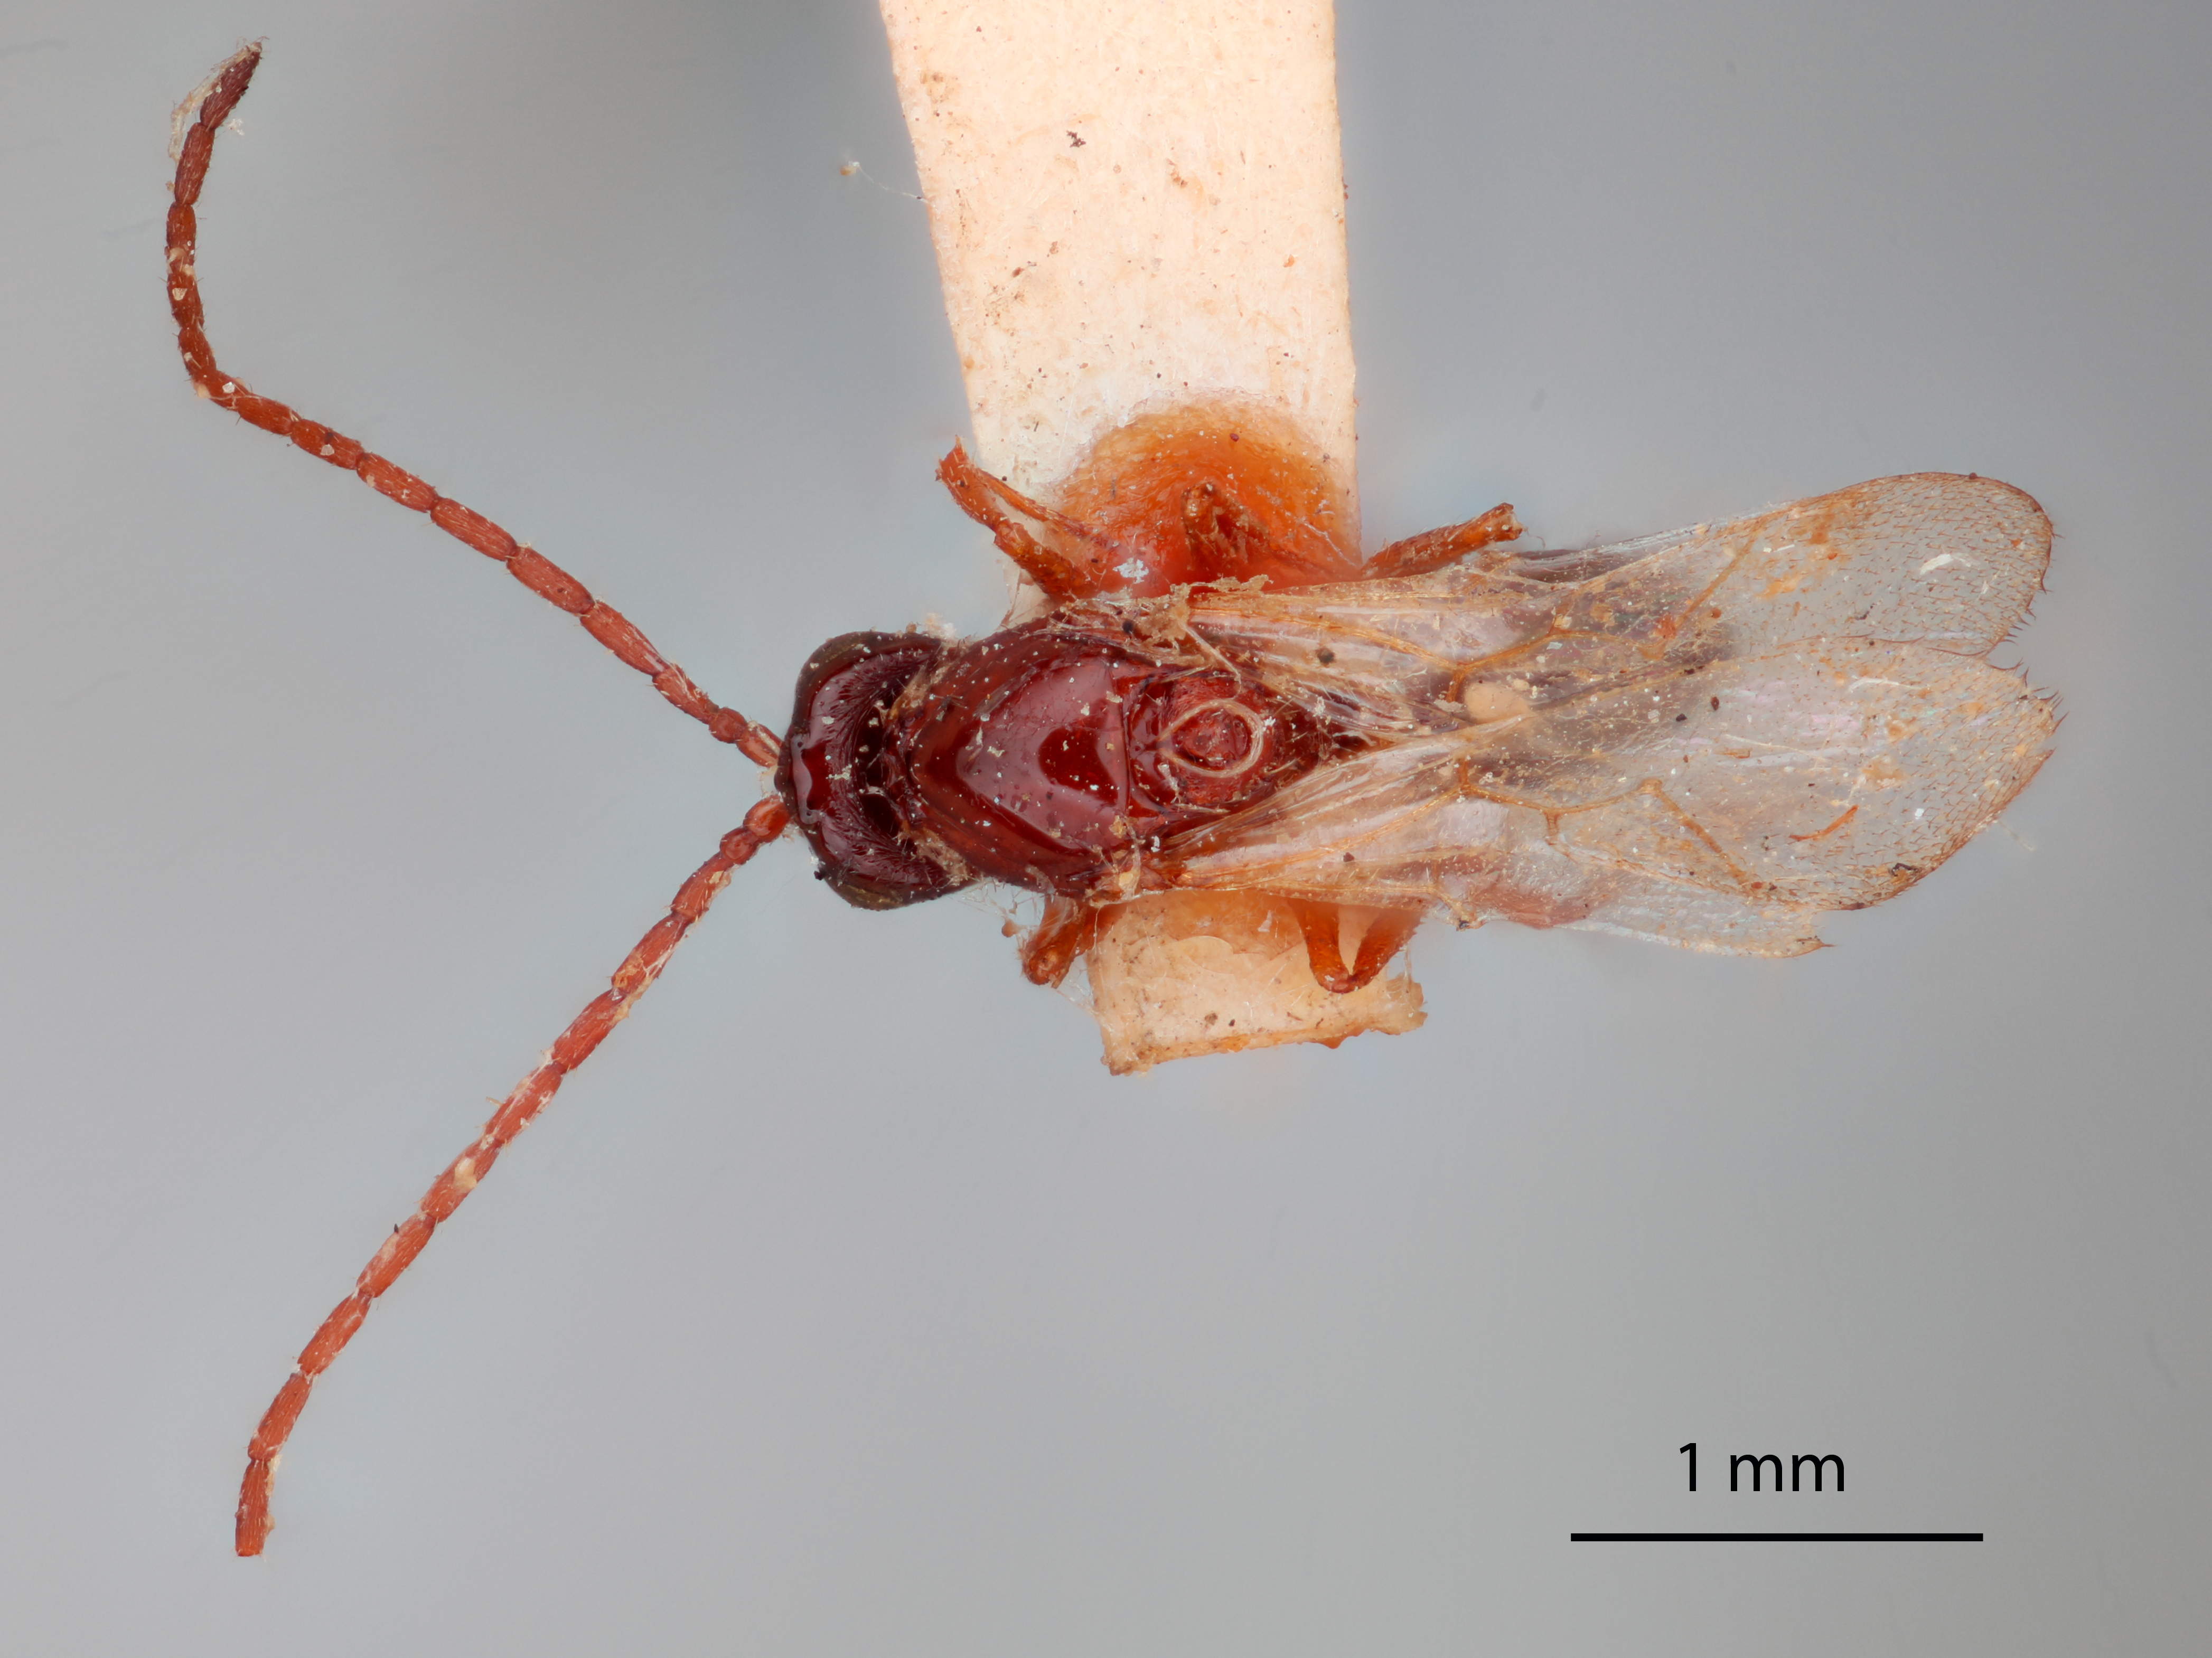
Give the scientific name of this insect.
Eucoila rubripes
